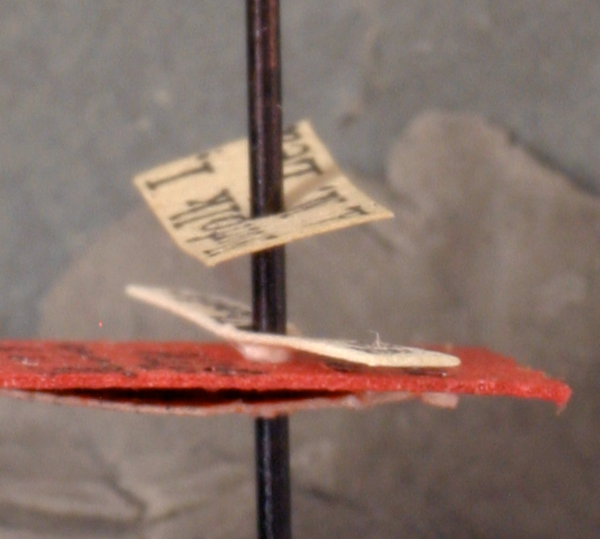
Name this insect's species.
Monomorium sanguinolentum
